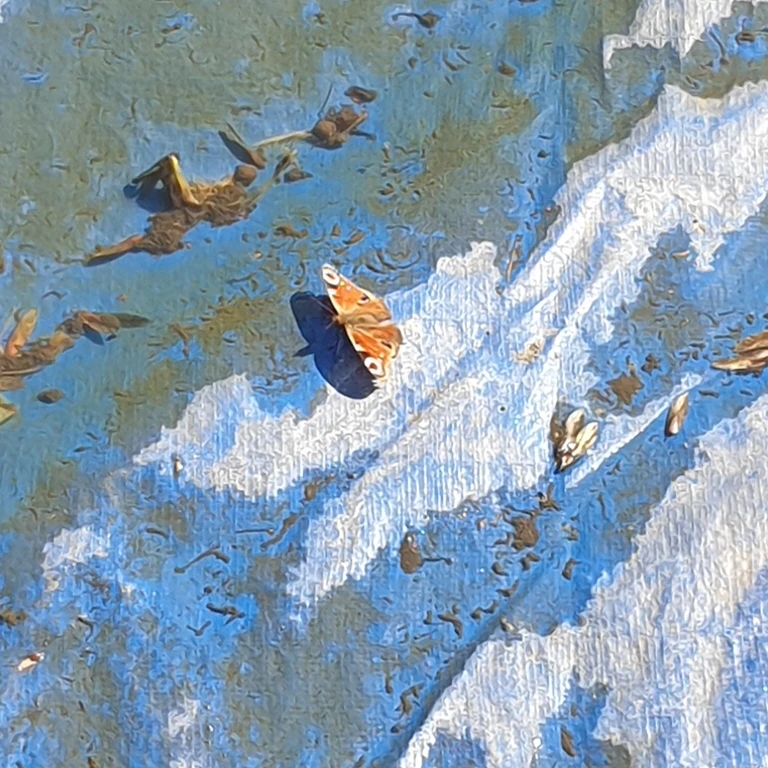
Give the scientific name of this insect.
Aglais io
